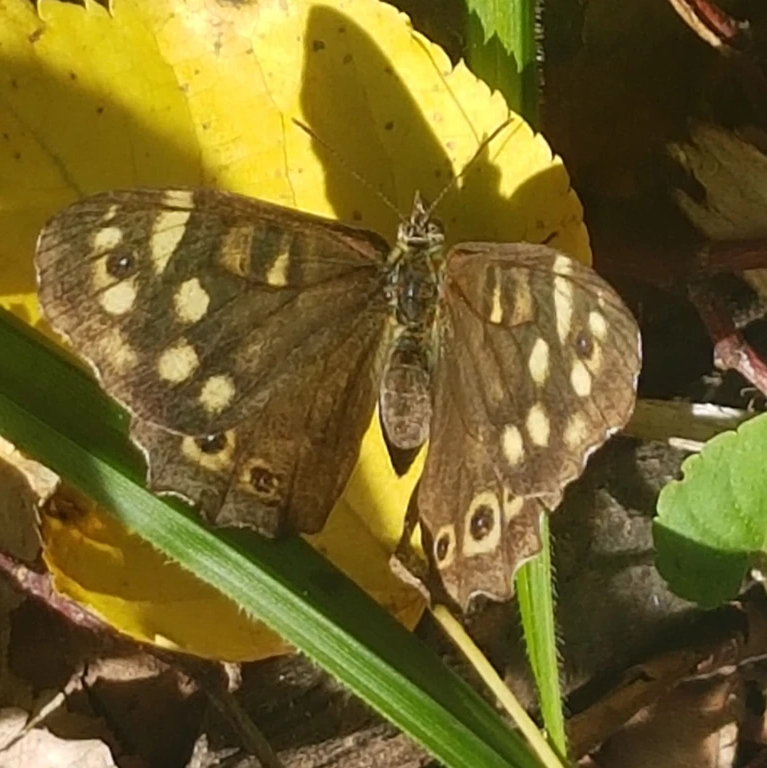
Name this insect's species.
Pararge aegeria
